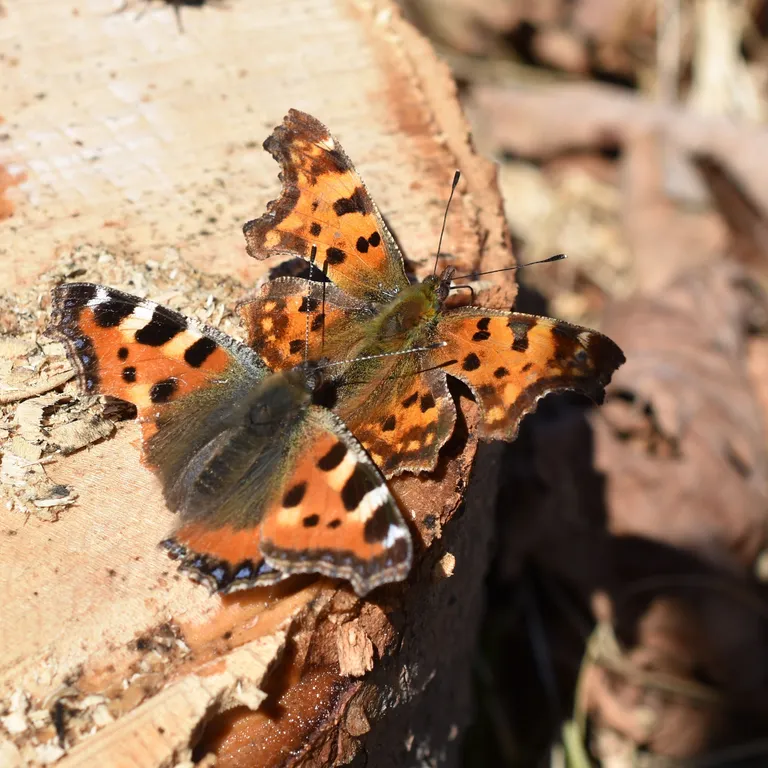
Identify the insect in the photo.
Aglais urticae
